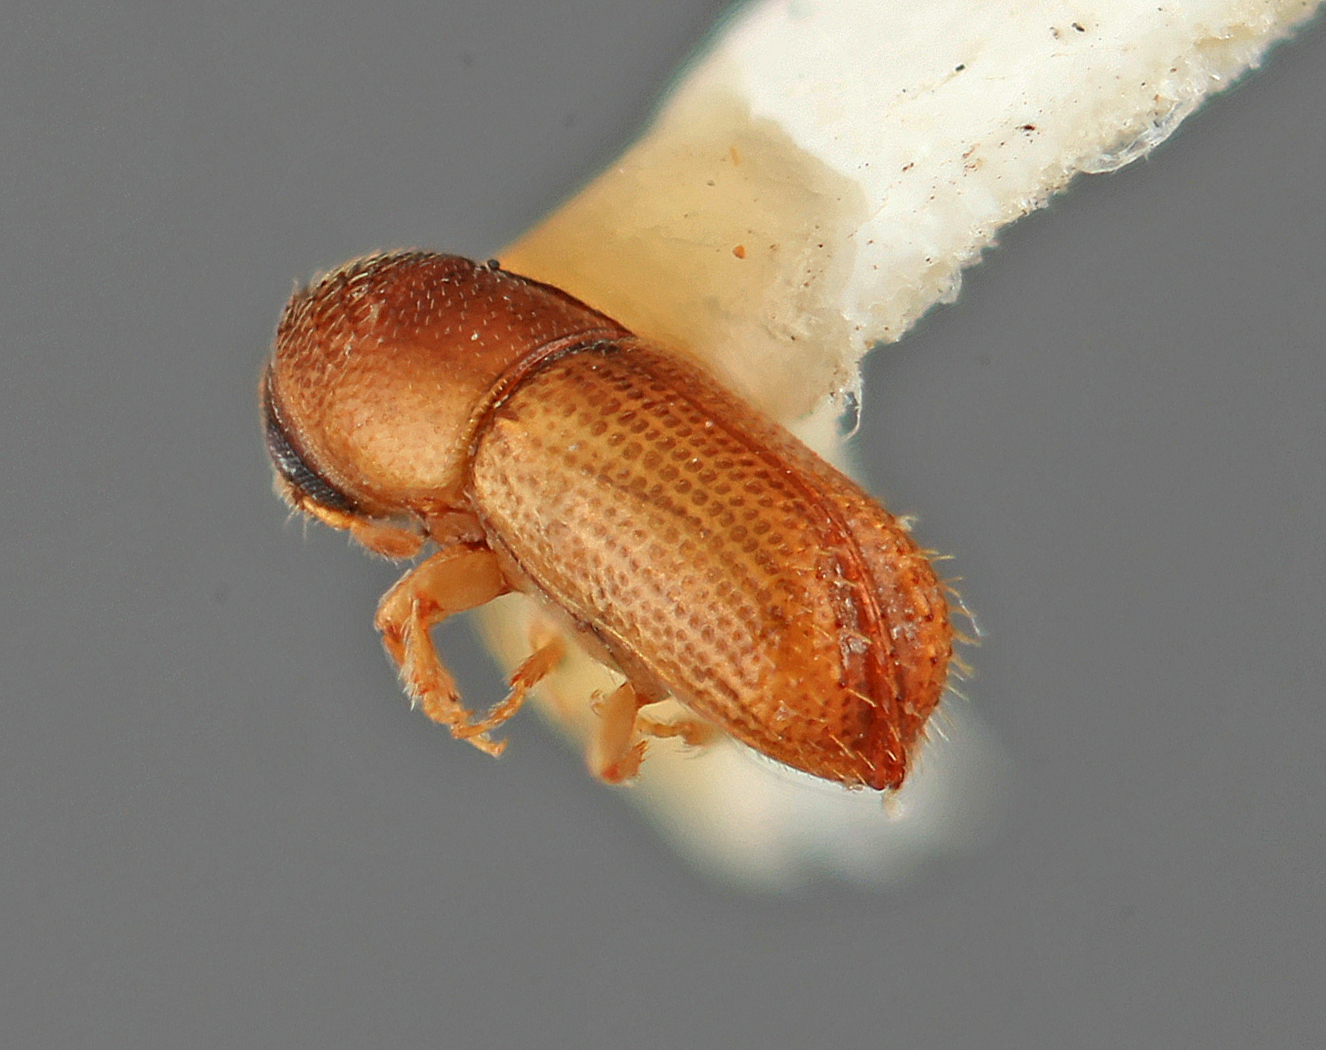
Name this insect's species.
Pityophthorus hermosus
